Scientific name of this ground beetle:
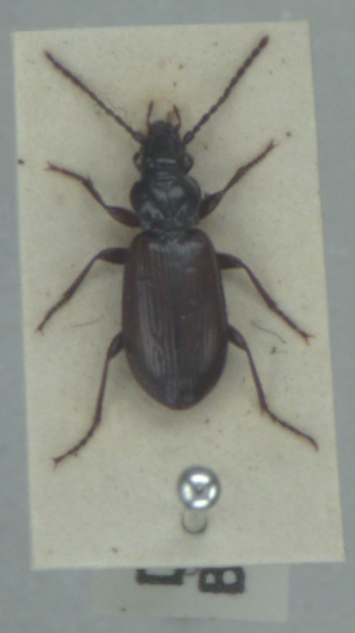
Patrobus septentrionis
